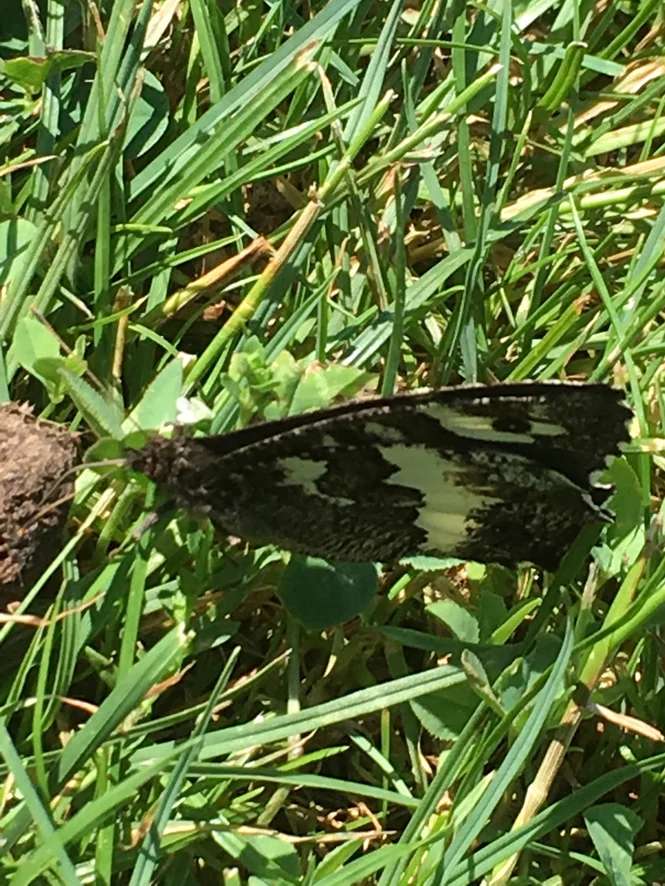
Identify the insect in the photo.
Brintesia circe
